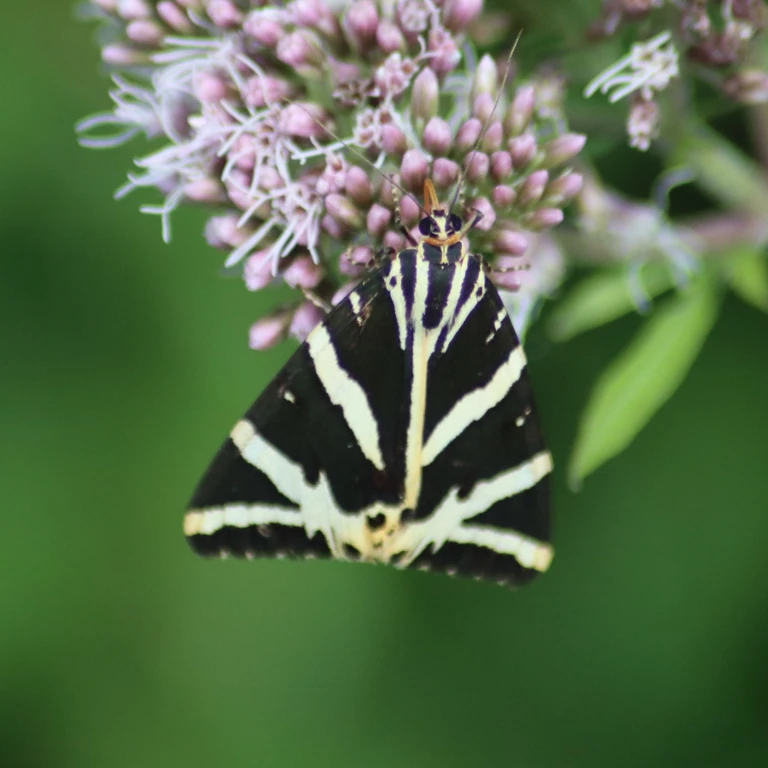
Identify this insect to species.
Euplagia quadripunctaria
